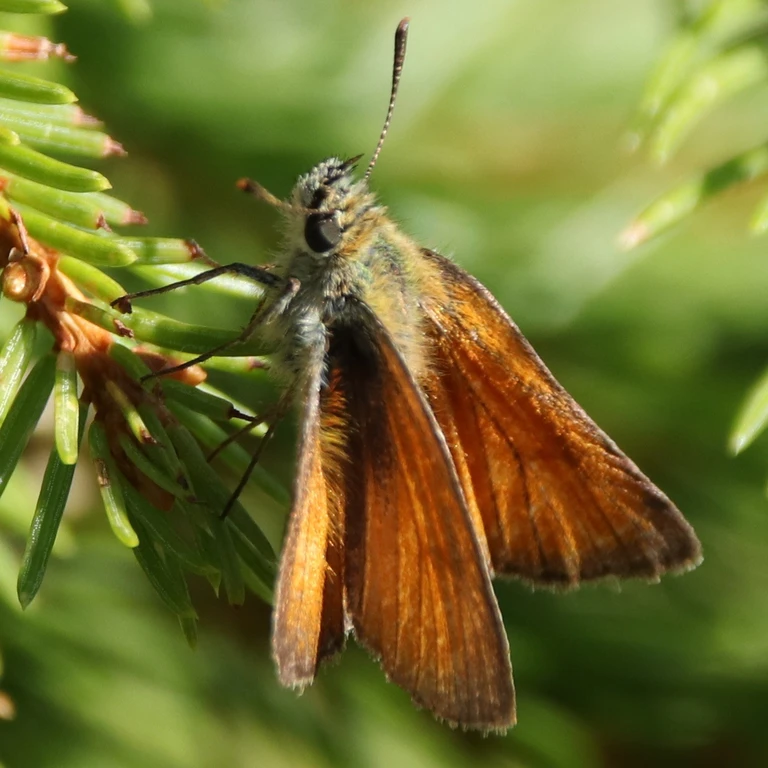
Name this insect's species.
Thymelicus sylvestris
